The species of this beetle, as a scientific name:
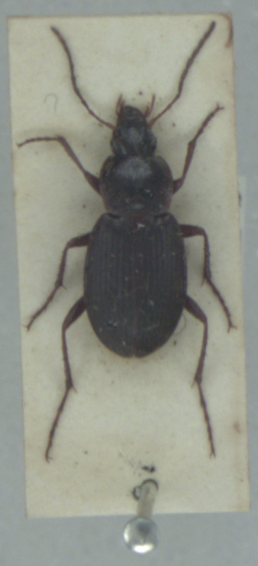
Calathus rotundicollis
